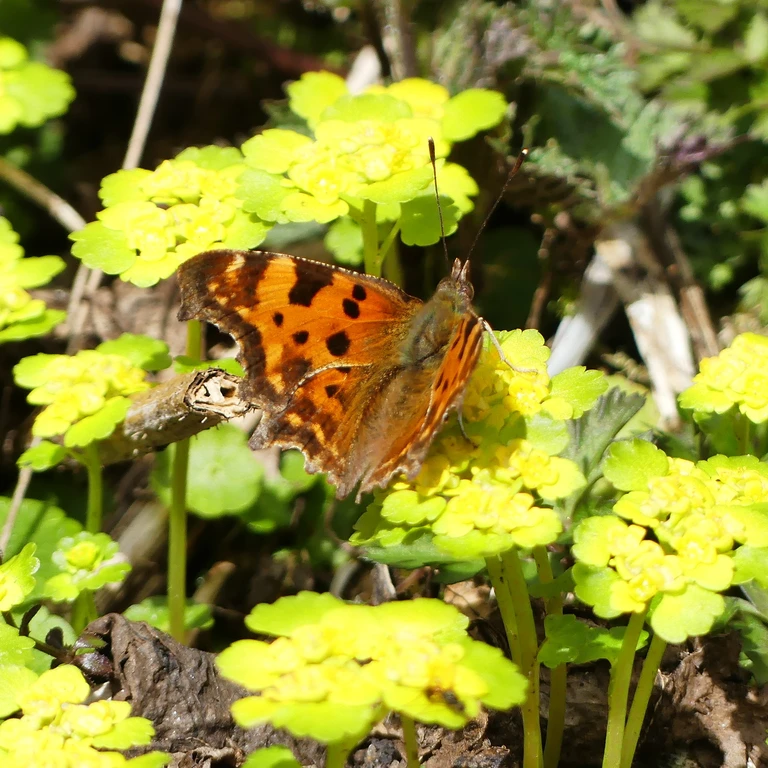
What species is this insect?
Polygonia c-album
